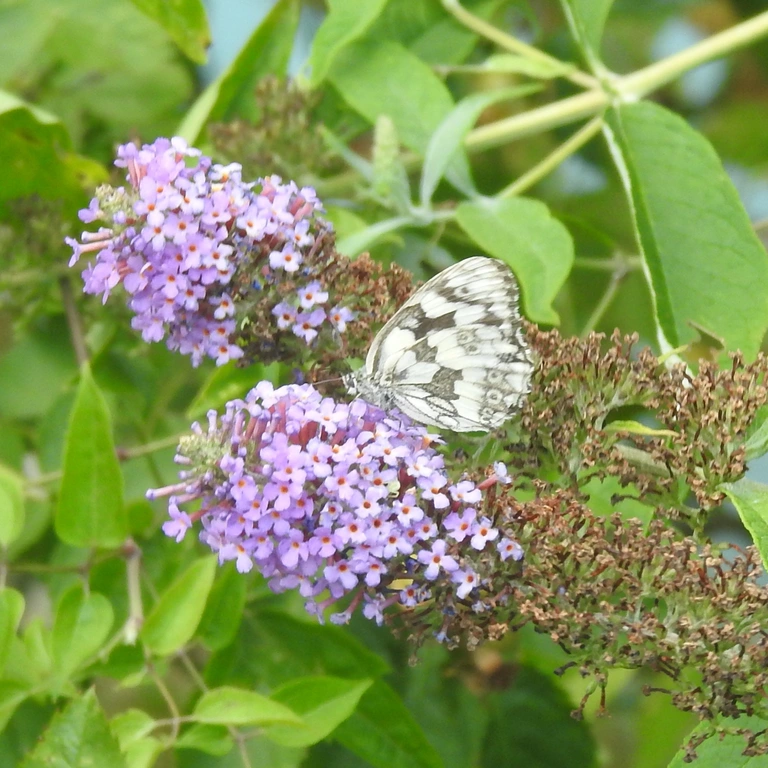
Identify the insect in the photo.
Melanargia galathea
